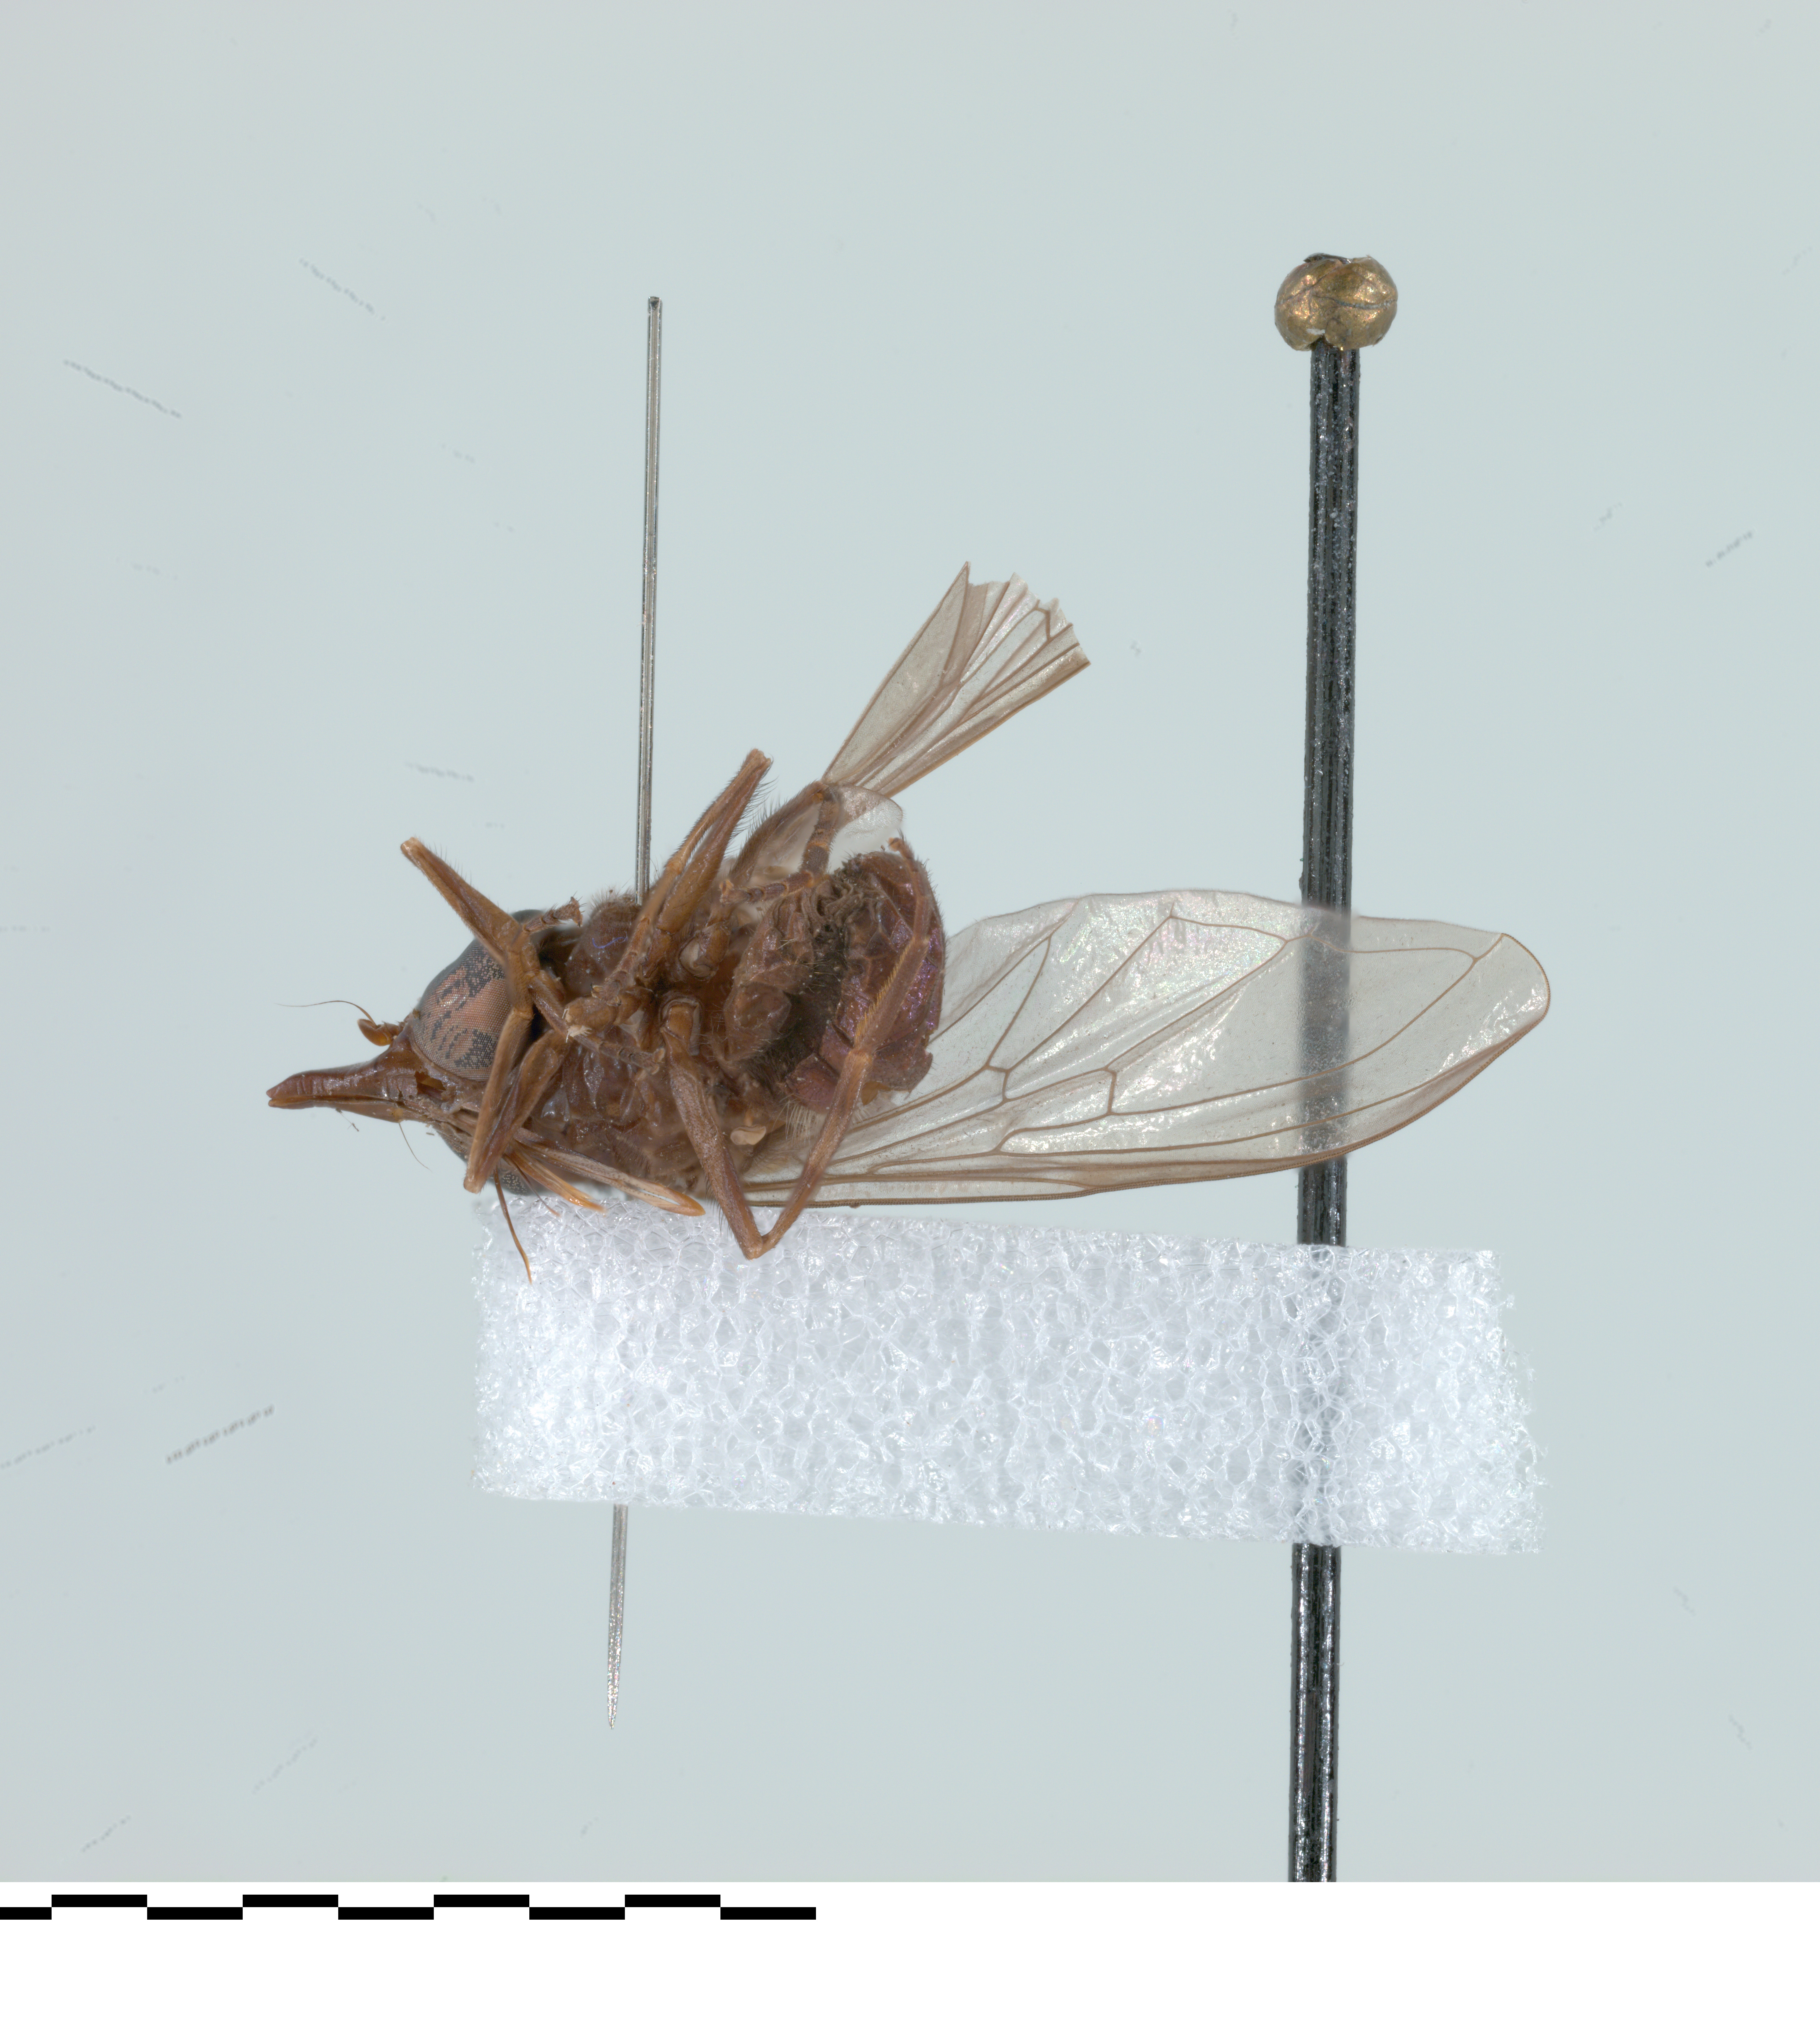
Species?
Rhingia cyanoprora
